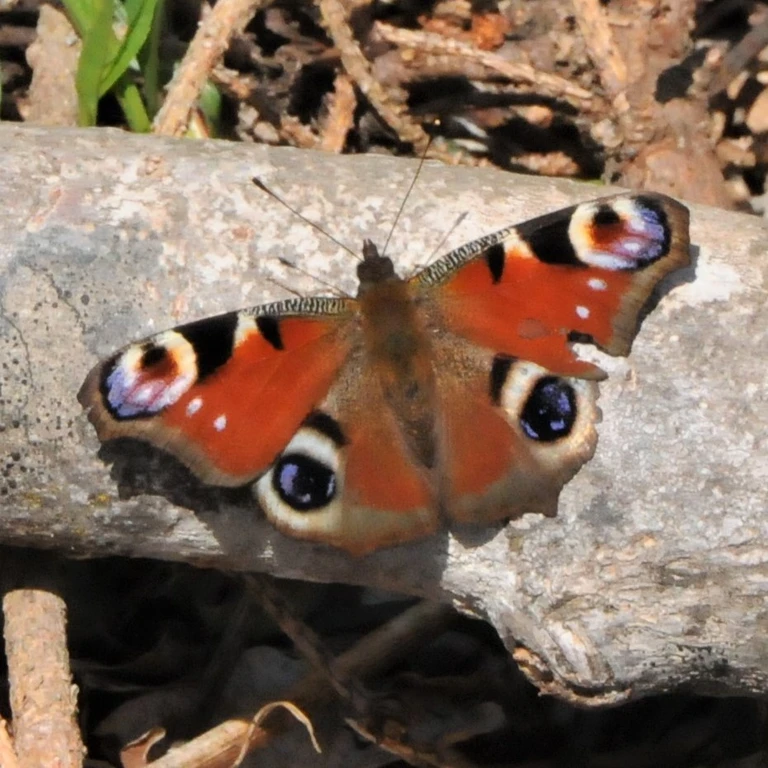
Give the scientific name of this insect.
Aglais io
